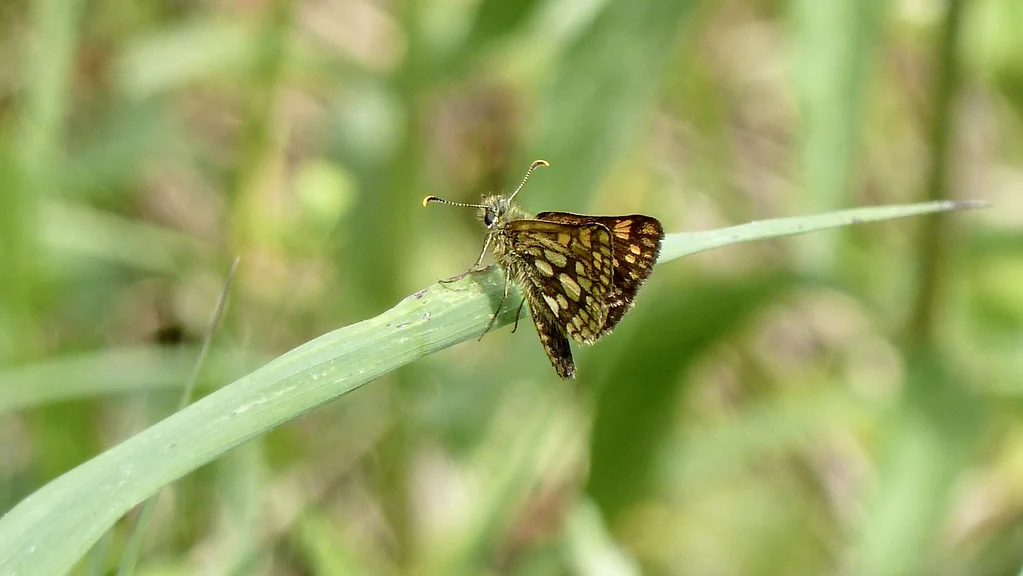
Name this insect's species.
Carterocephalus palaemon
